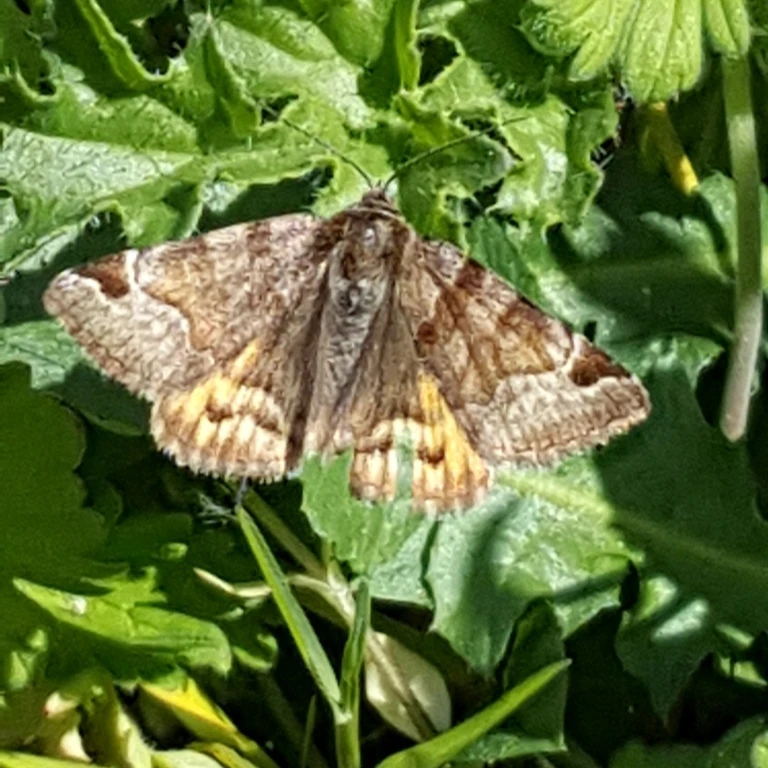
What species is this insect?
Euclidia glyphica
